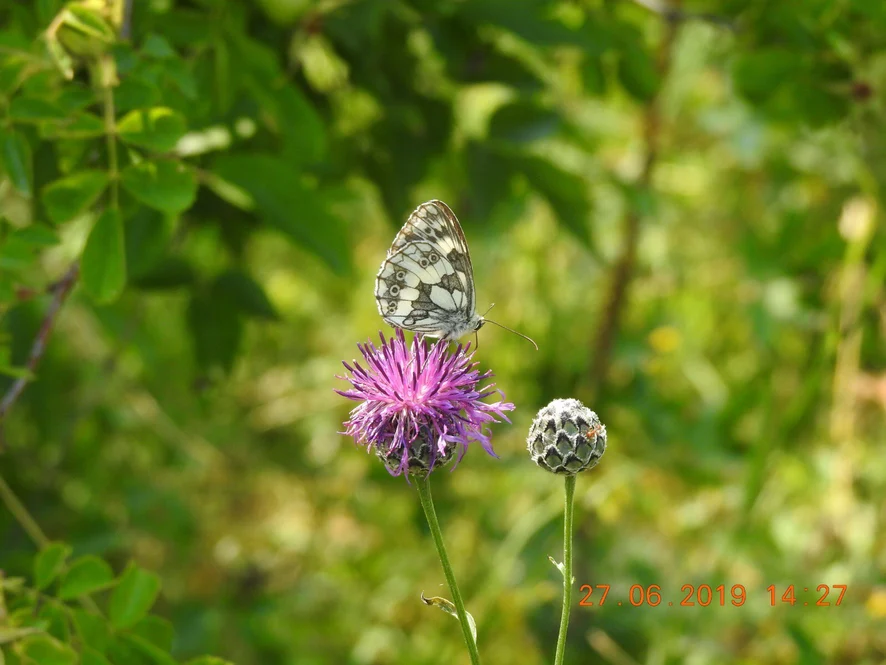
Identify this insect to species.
Melanargia galathea
